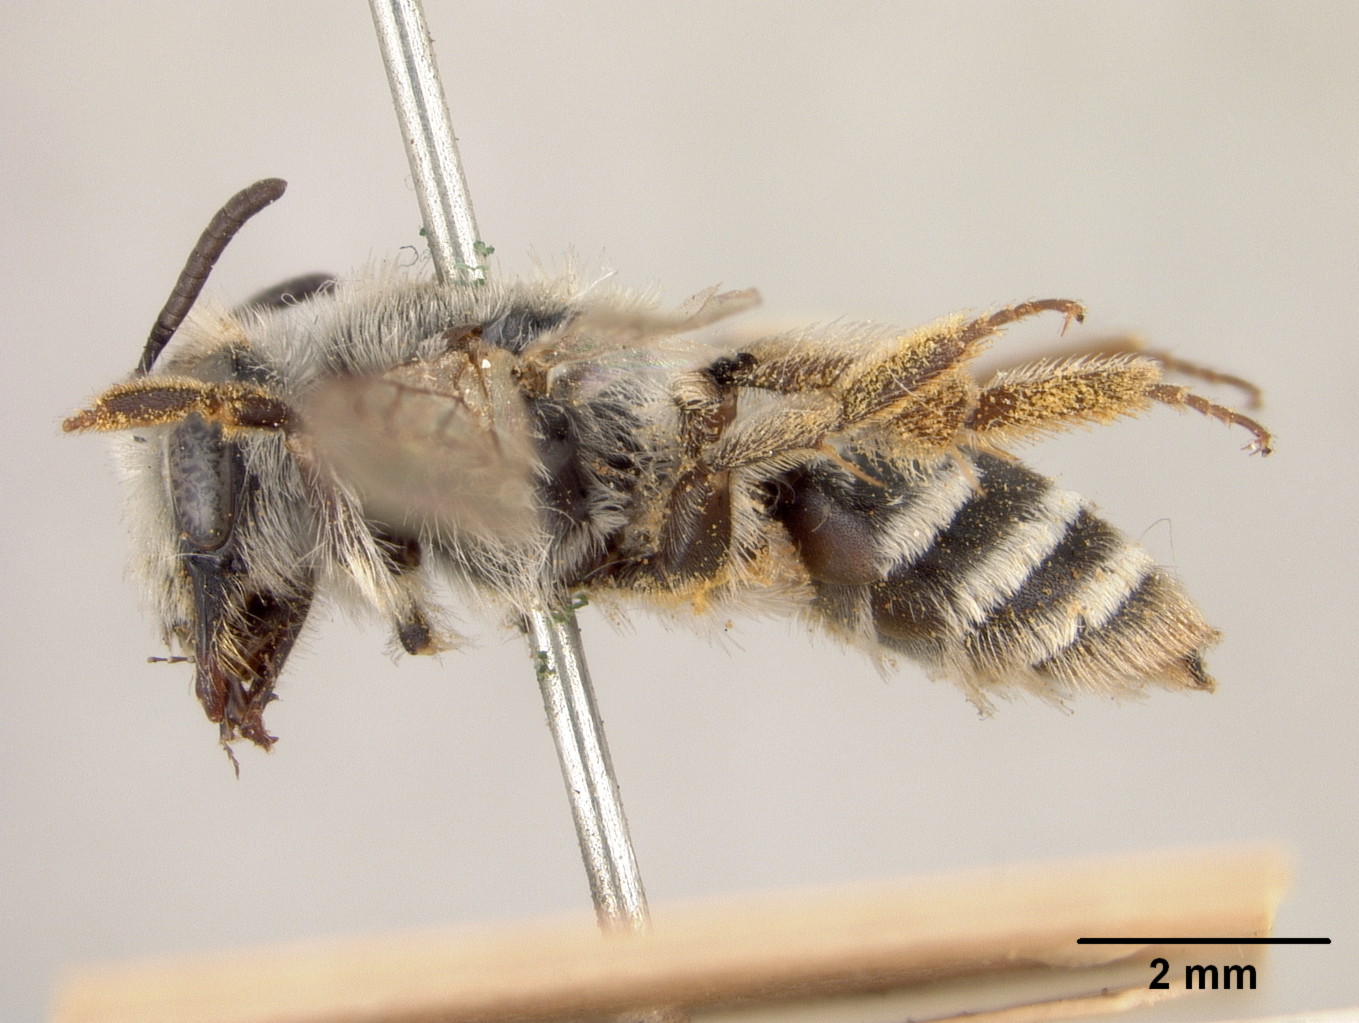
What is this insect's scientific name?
Andrena cryptodonta
